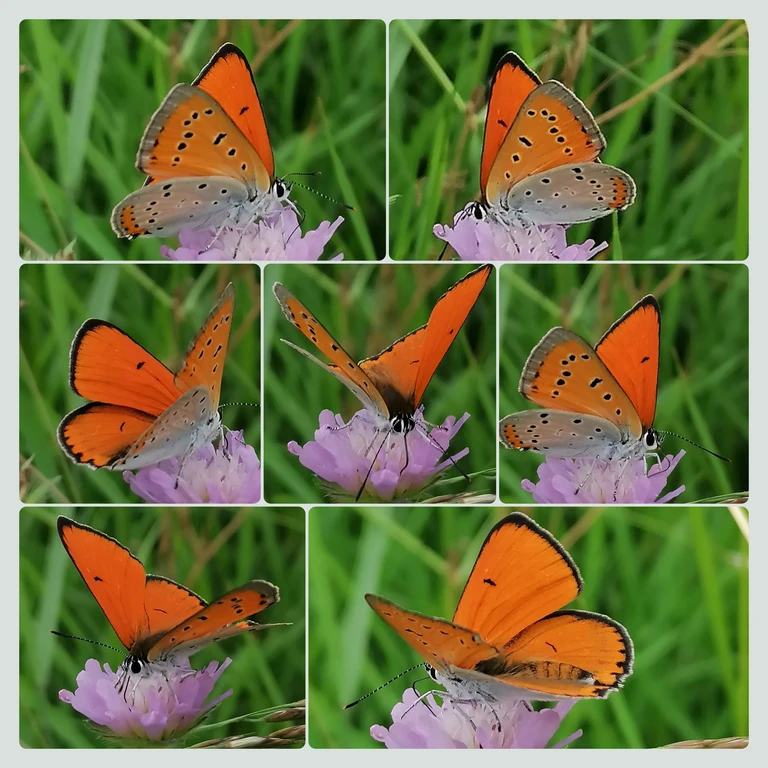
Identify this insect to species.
Lycaena dispar
